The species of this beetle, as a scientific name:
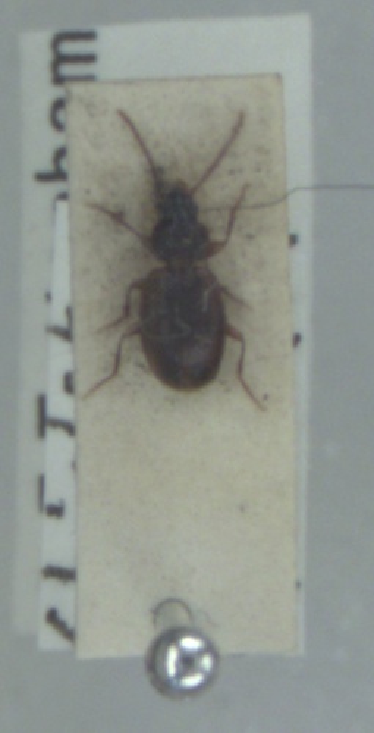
Trechus quadristriatus
